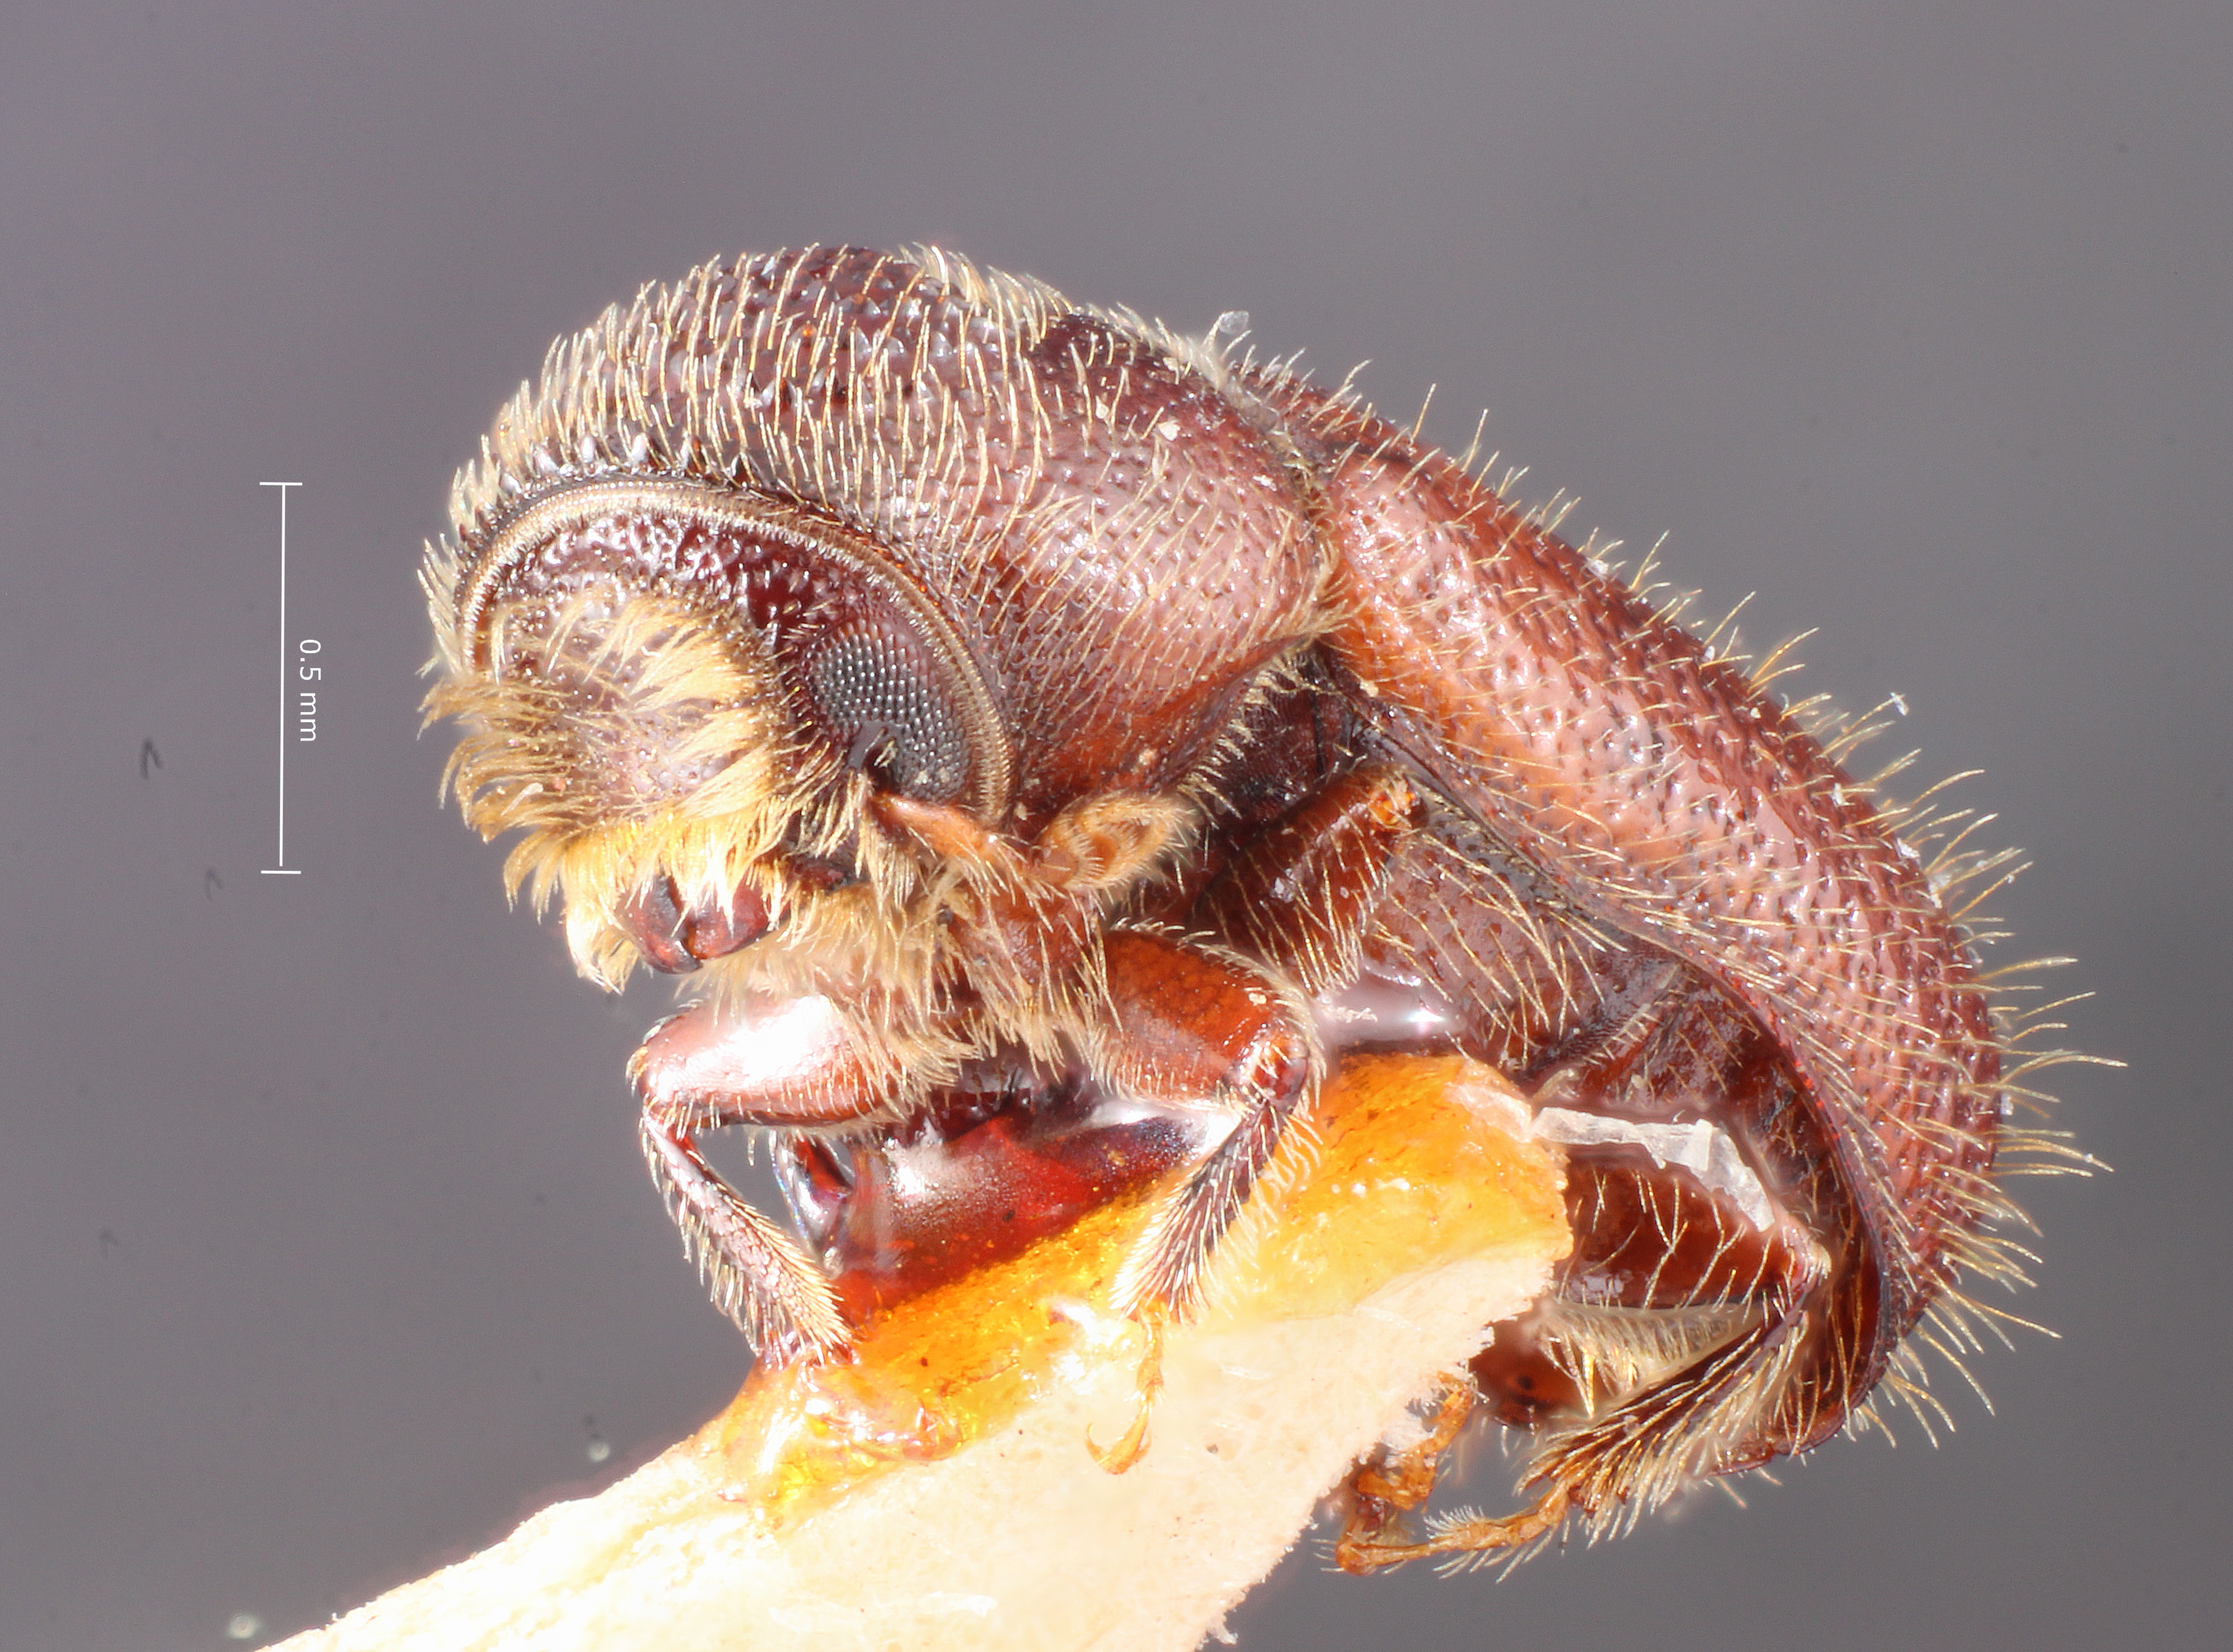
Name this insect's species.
Pityophthorus crassus
